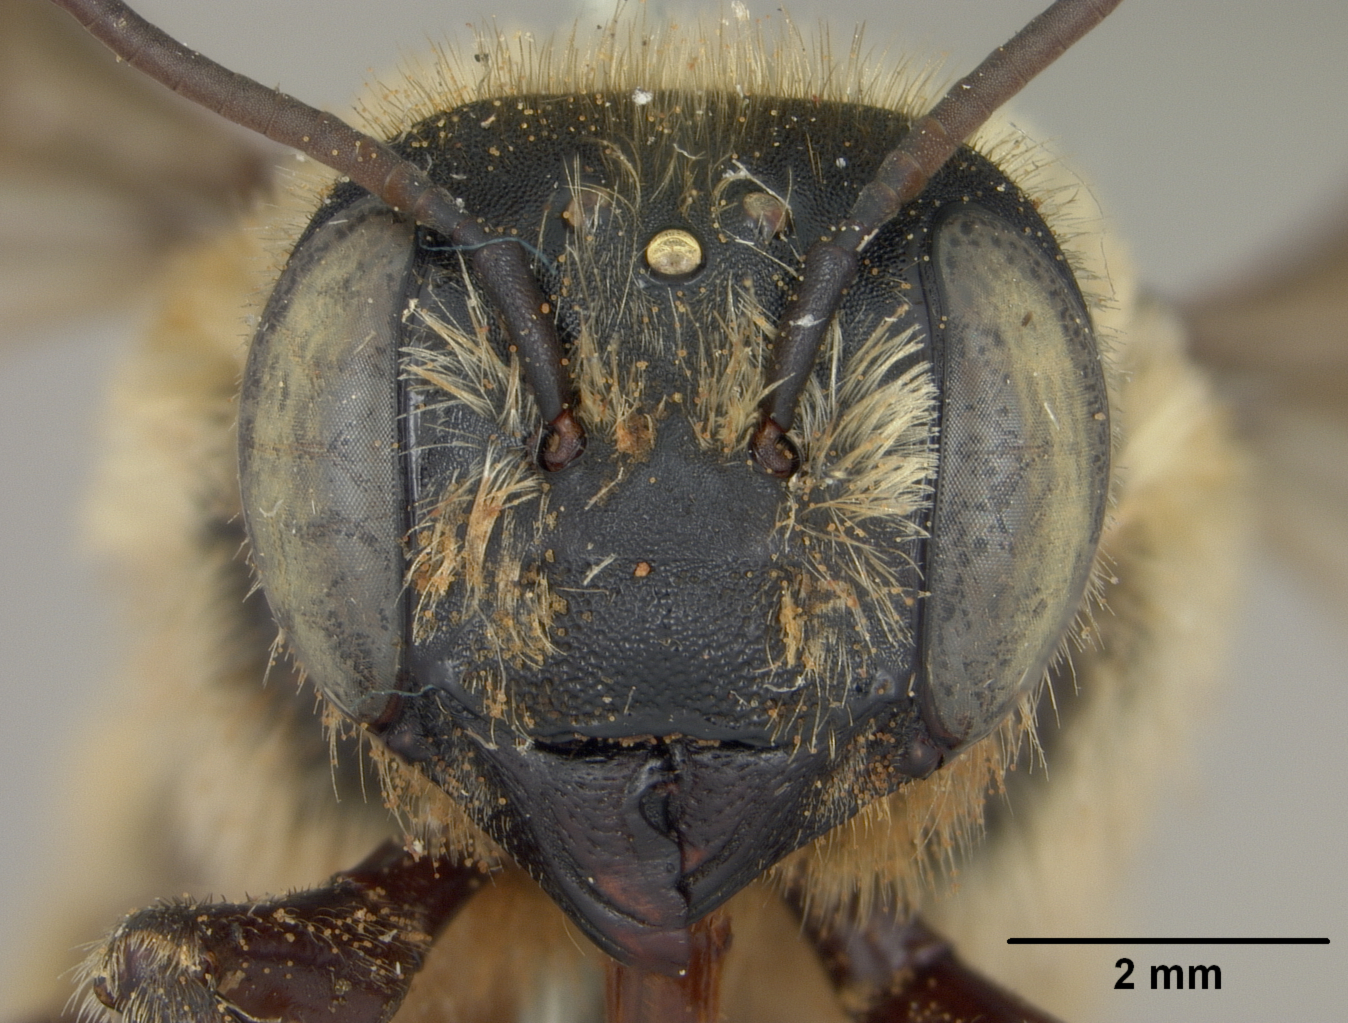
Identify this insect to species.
Megachile emoryi
